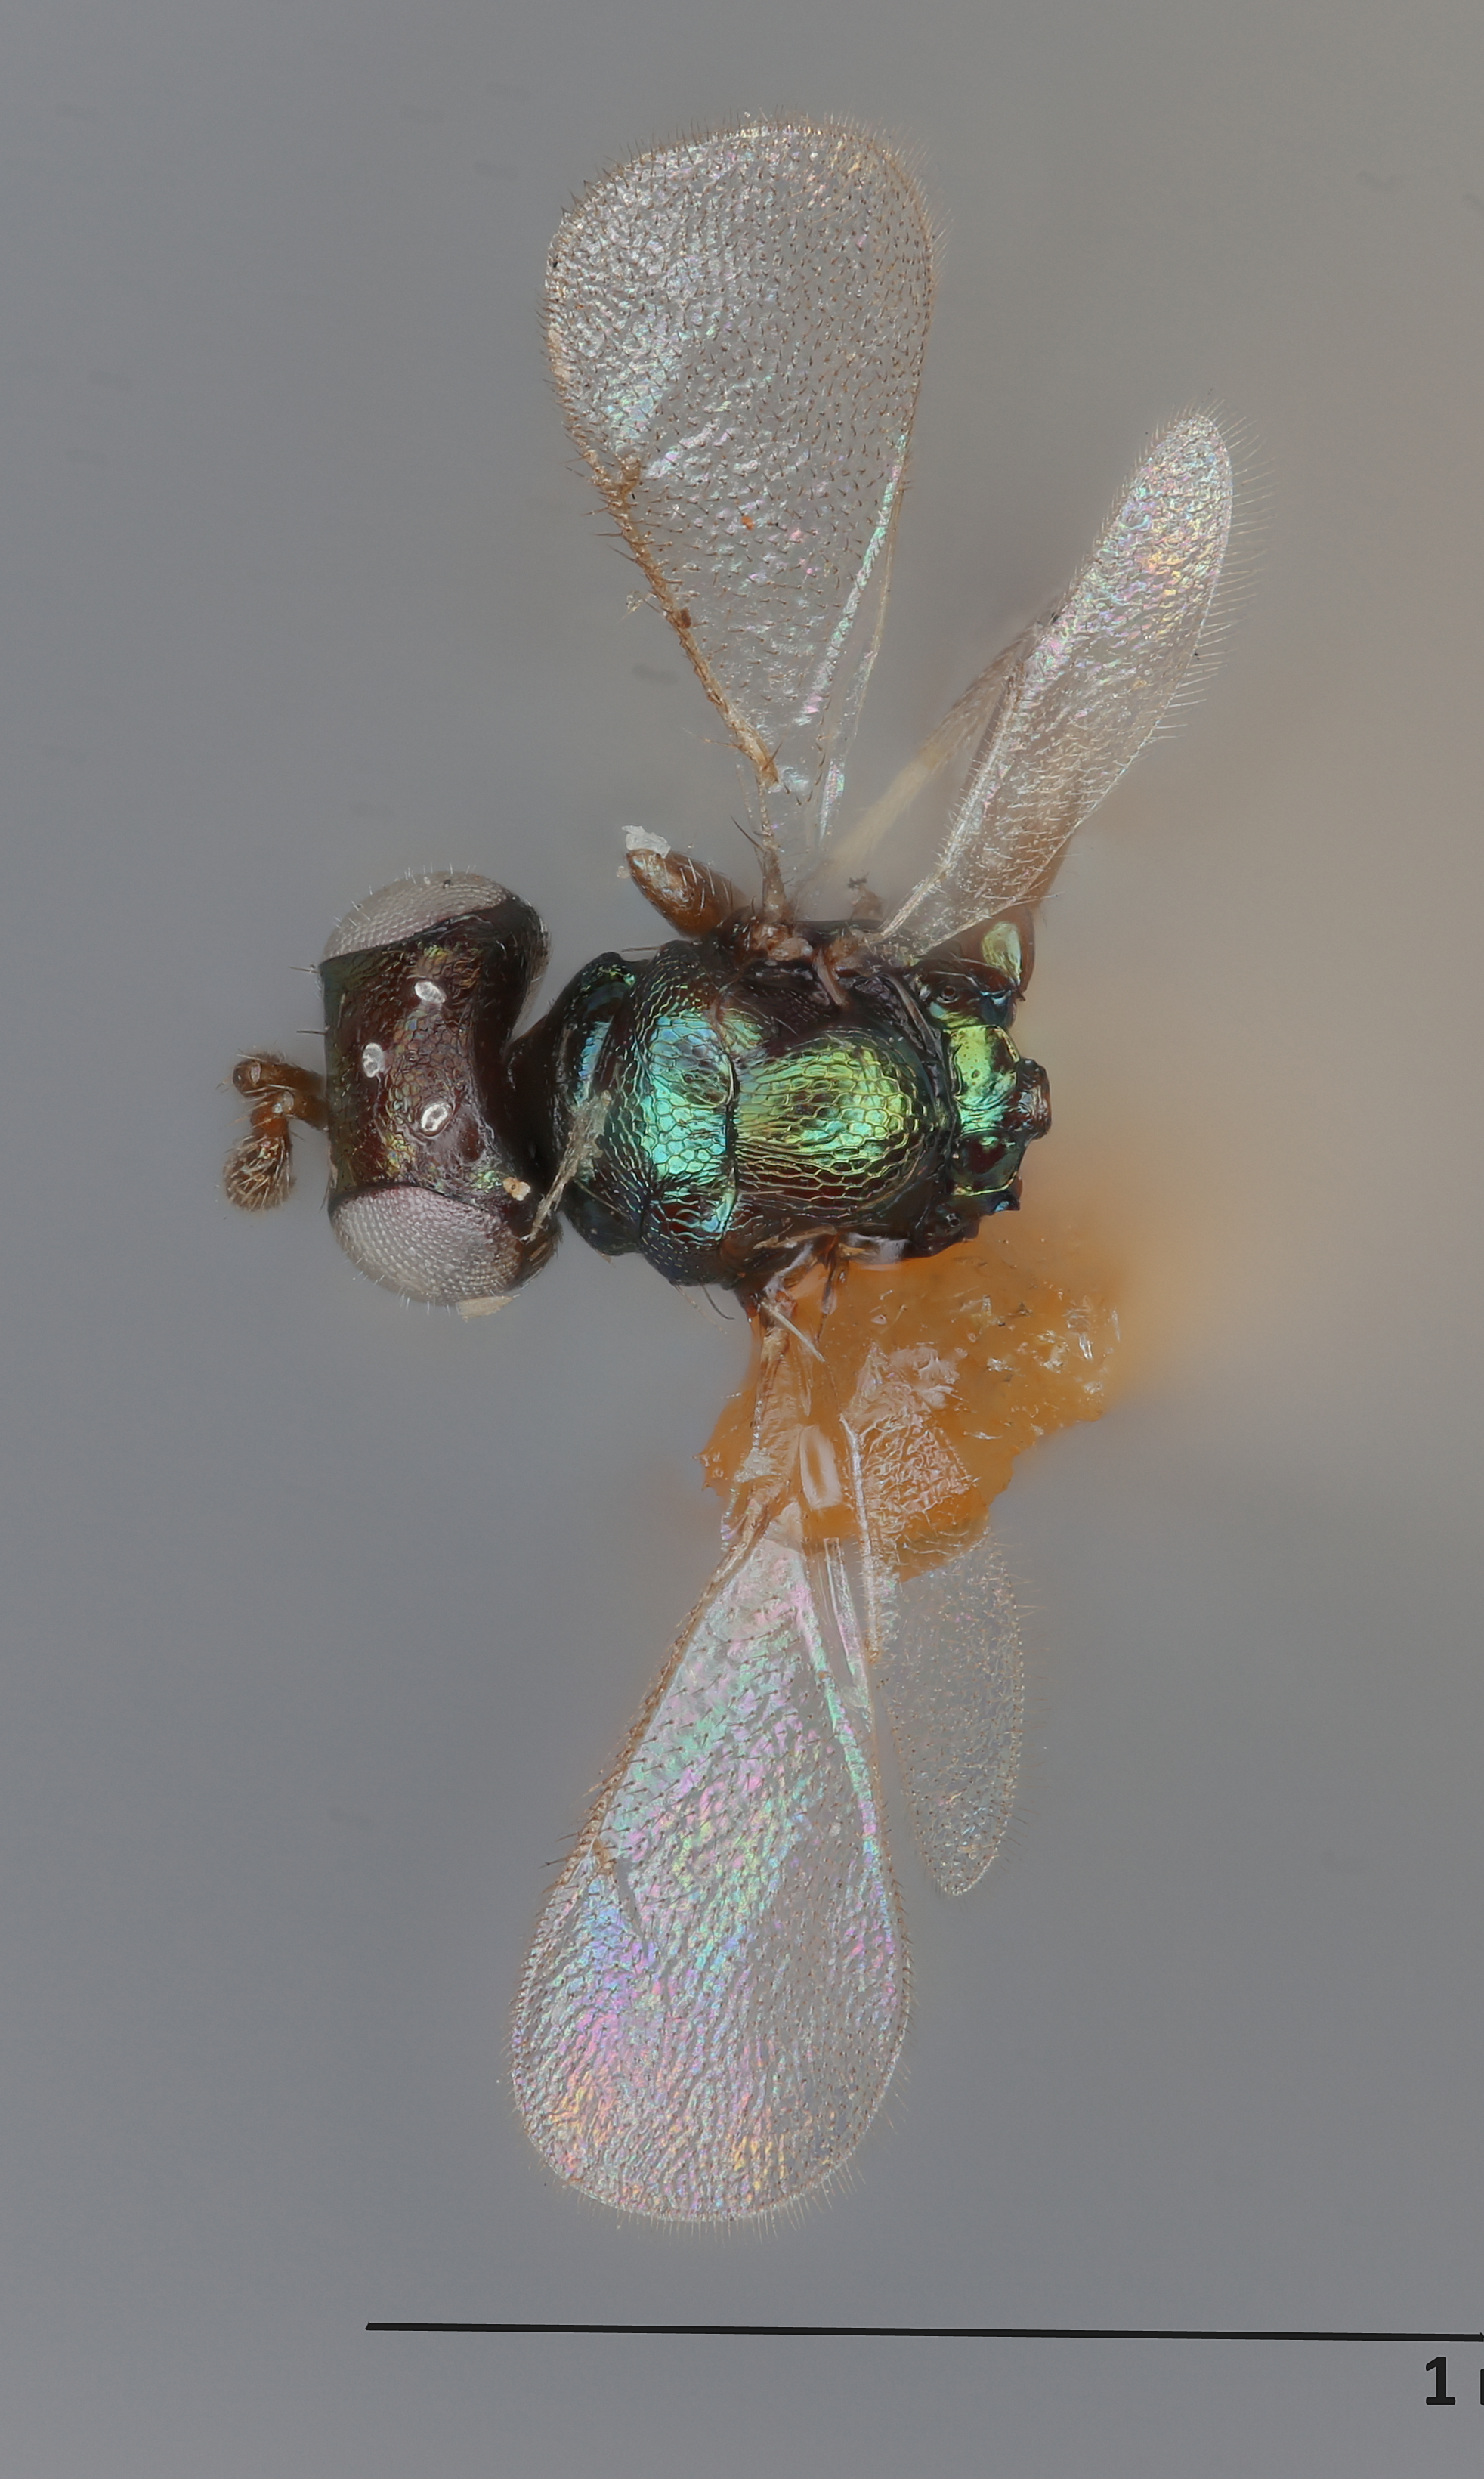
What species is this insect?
Pleurotropis olethreutidis
